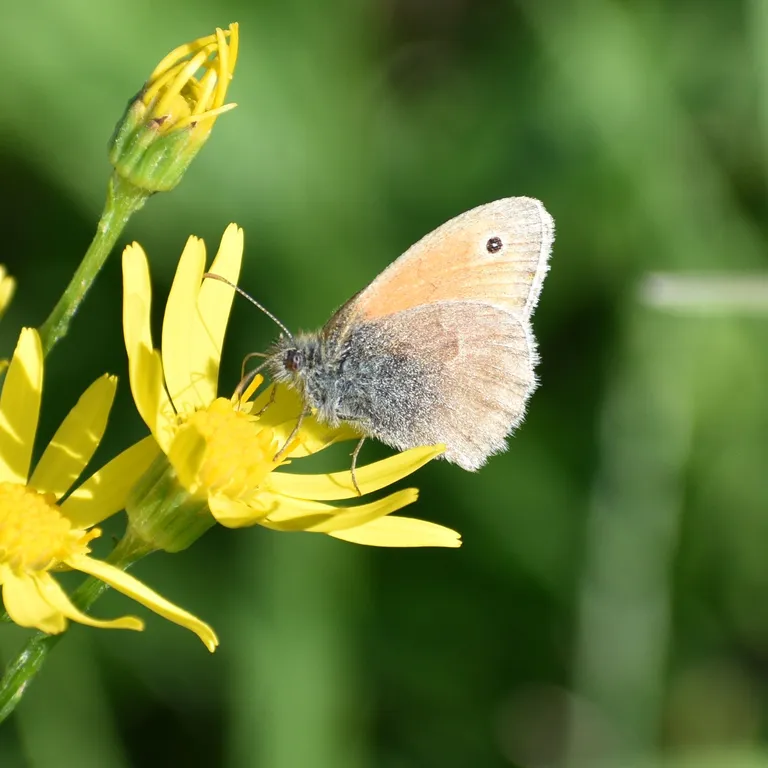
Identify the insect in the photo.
Coenonympha pamphilus
